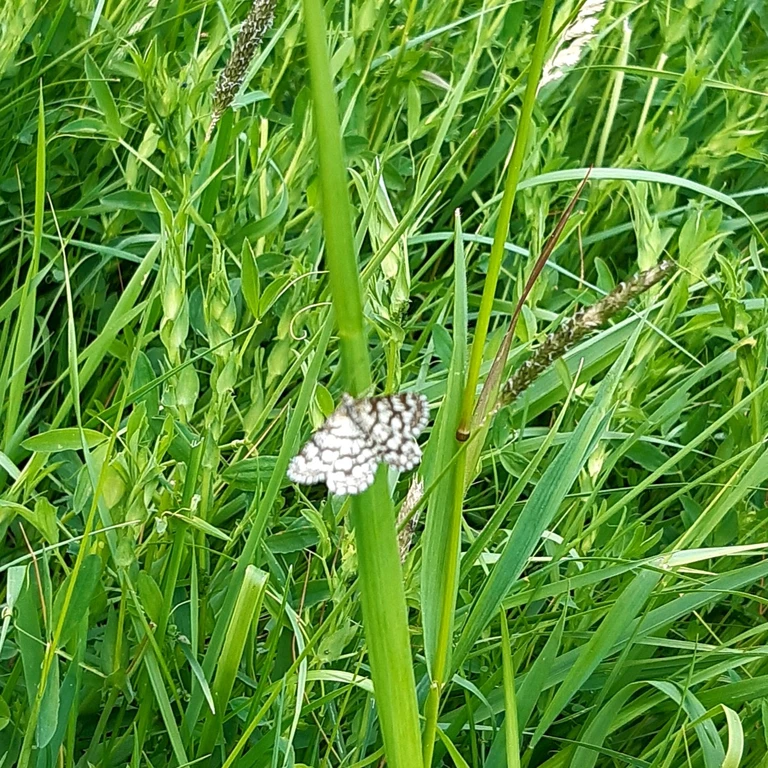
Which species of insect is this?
Chiasmia clathrata
